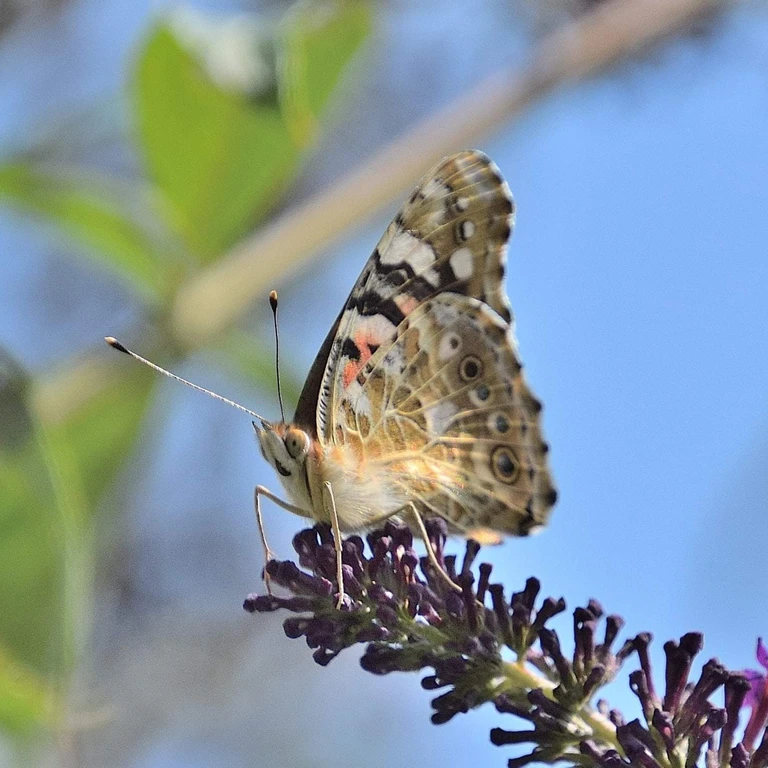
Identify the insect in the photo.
Vanessa cardui
